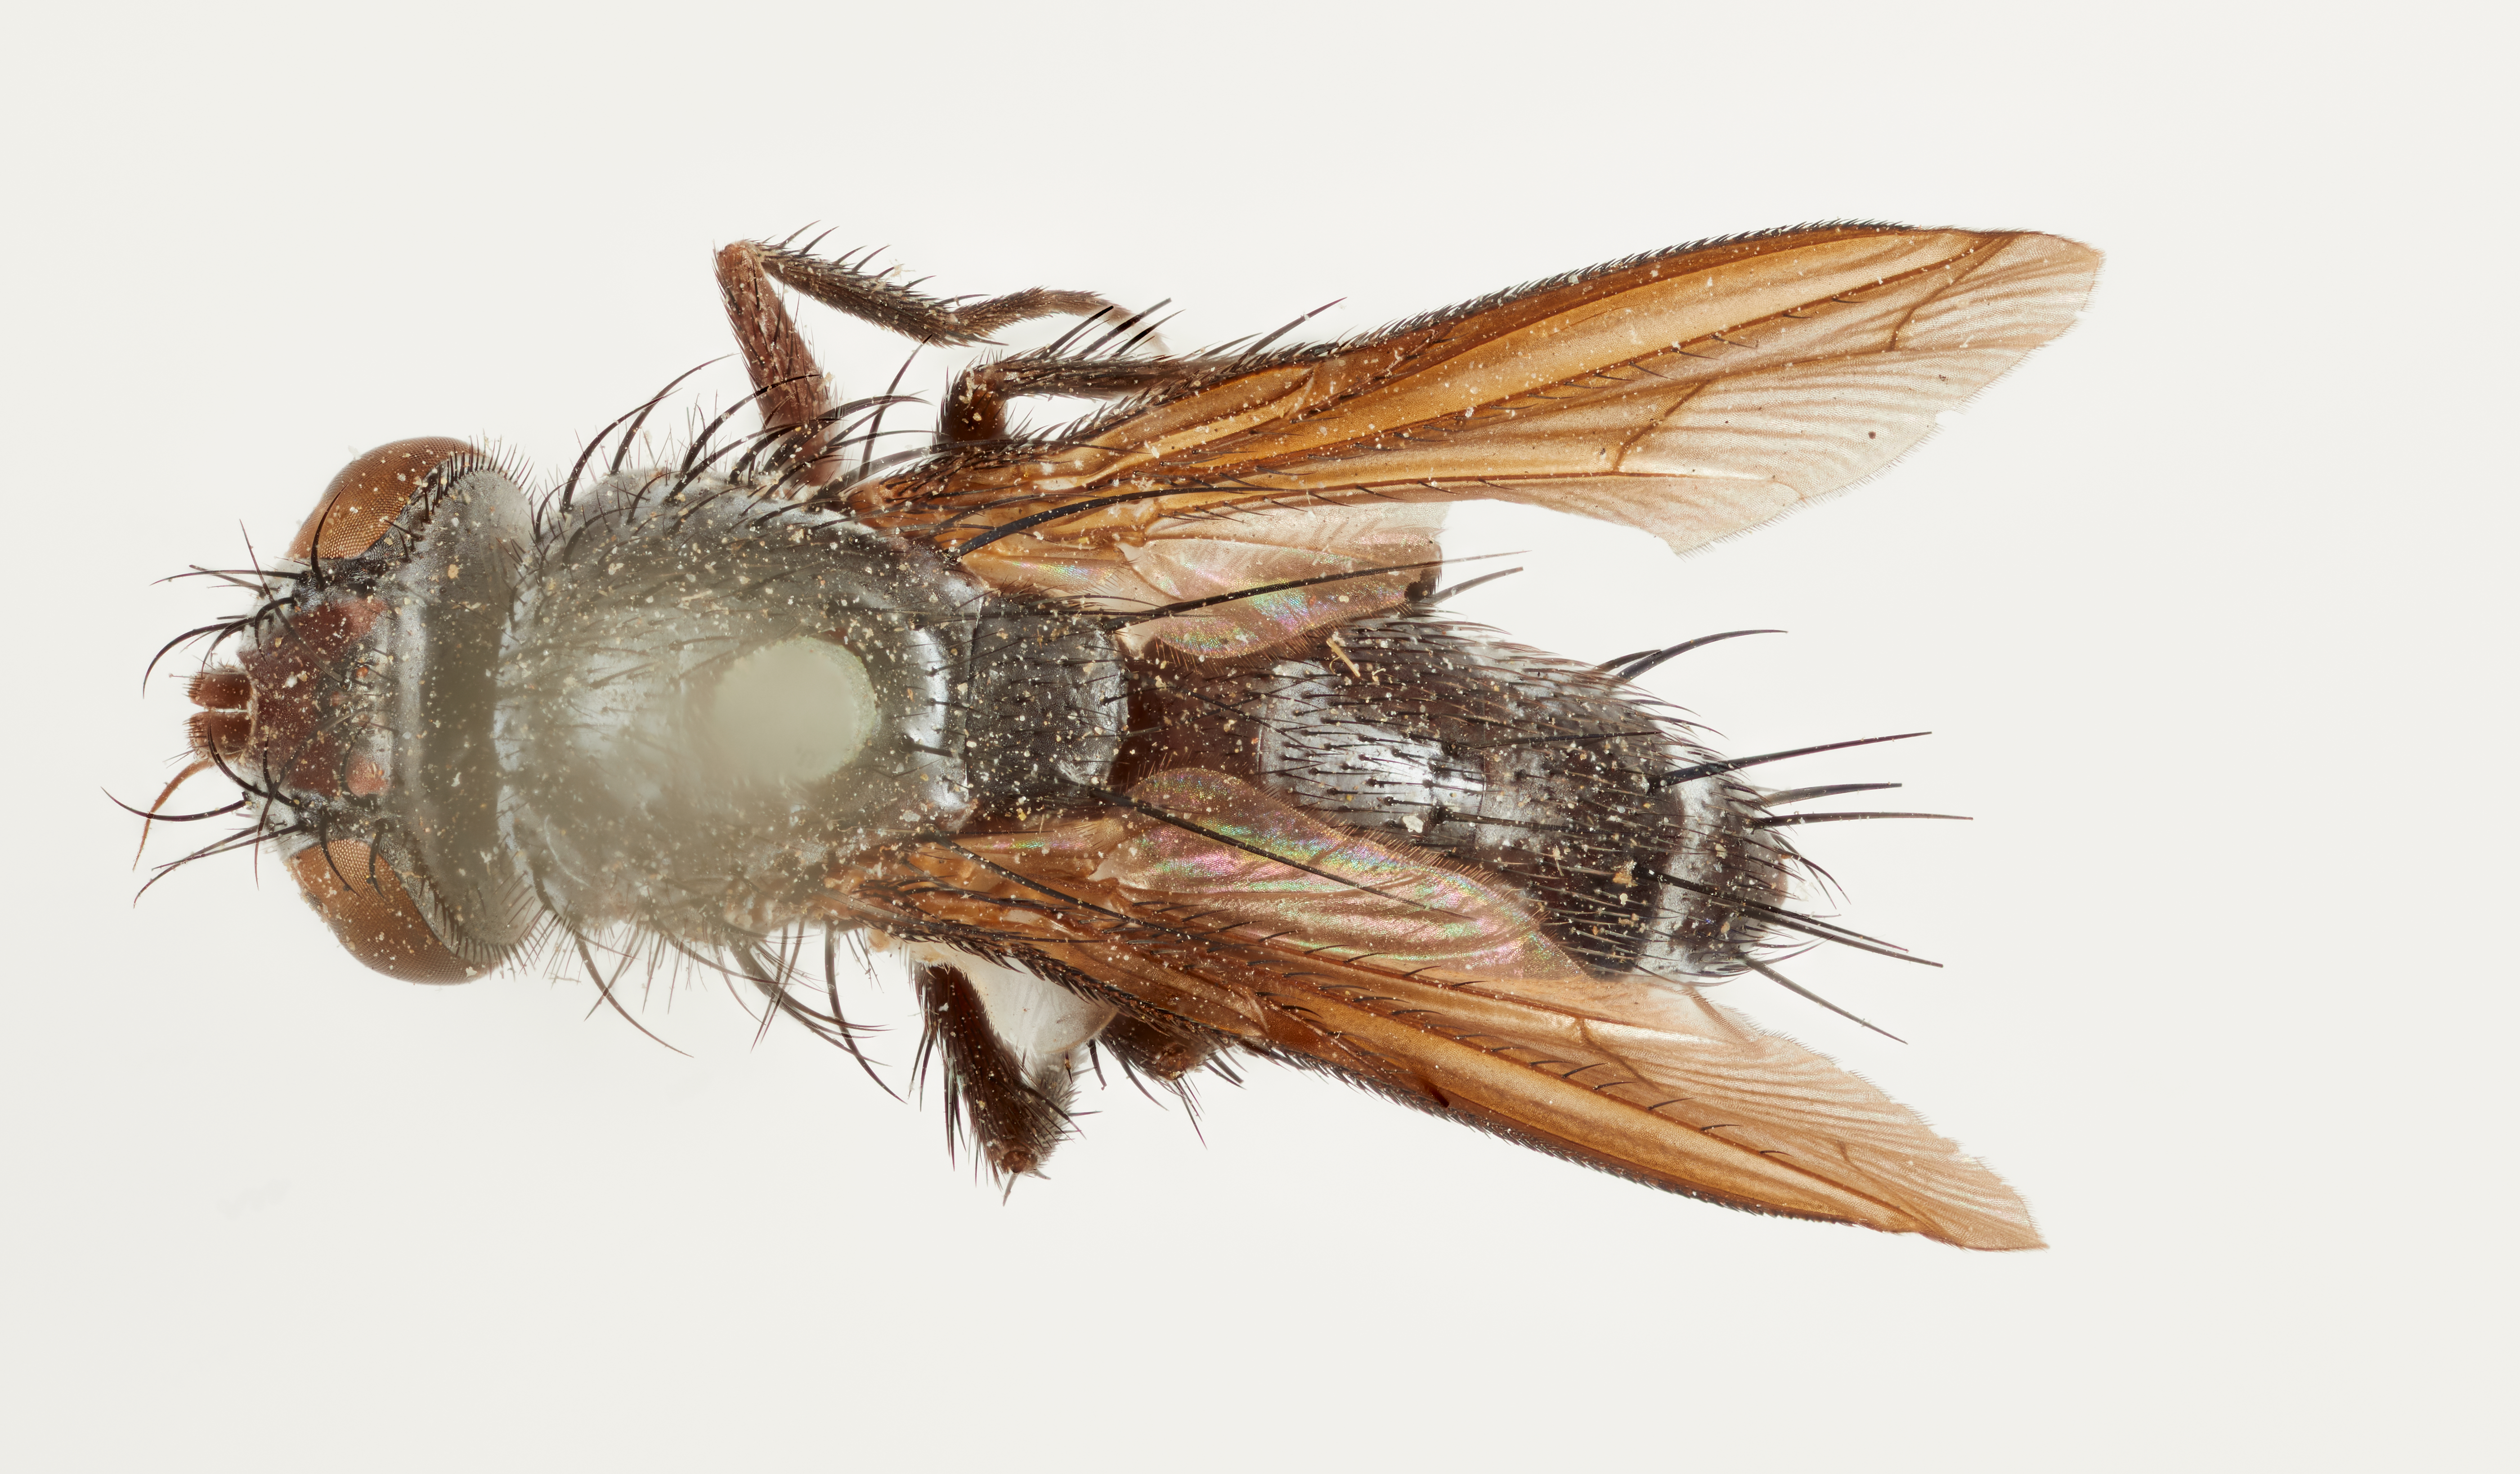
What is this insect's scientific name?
Chaetoplagia atripennis
